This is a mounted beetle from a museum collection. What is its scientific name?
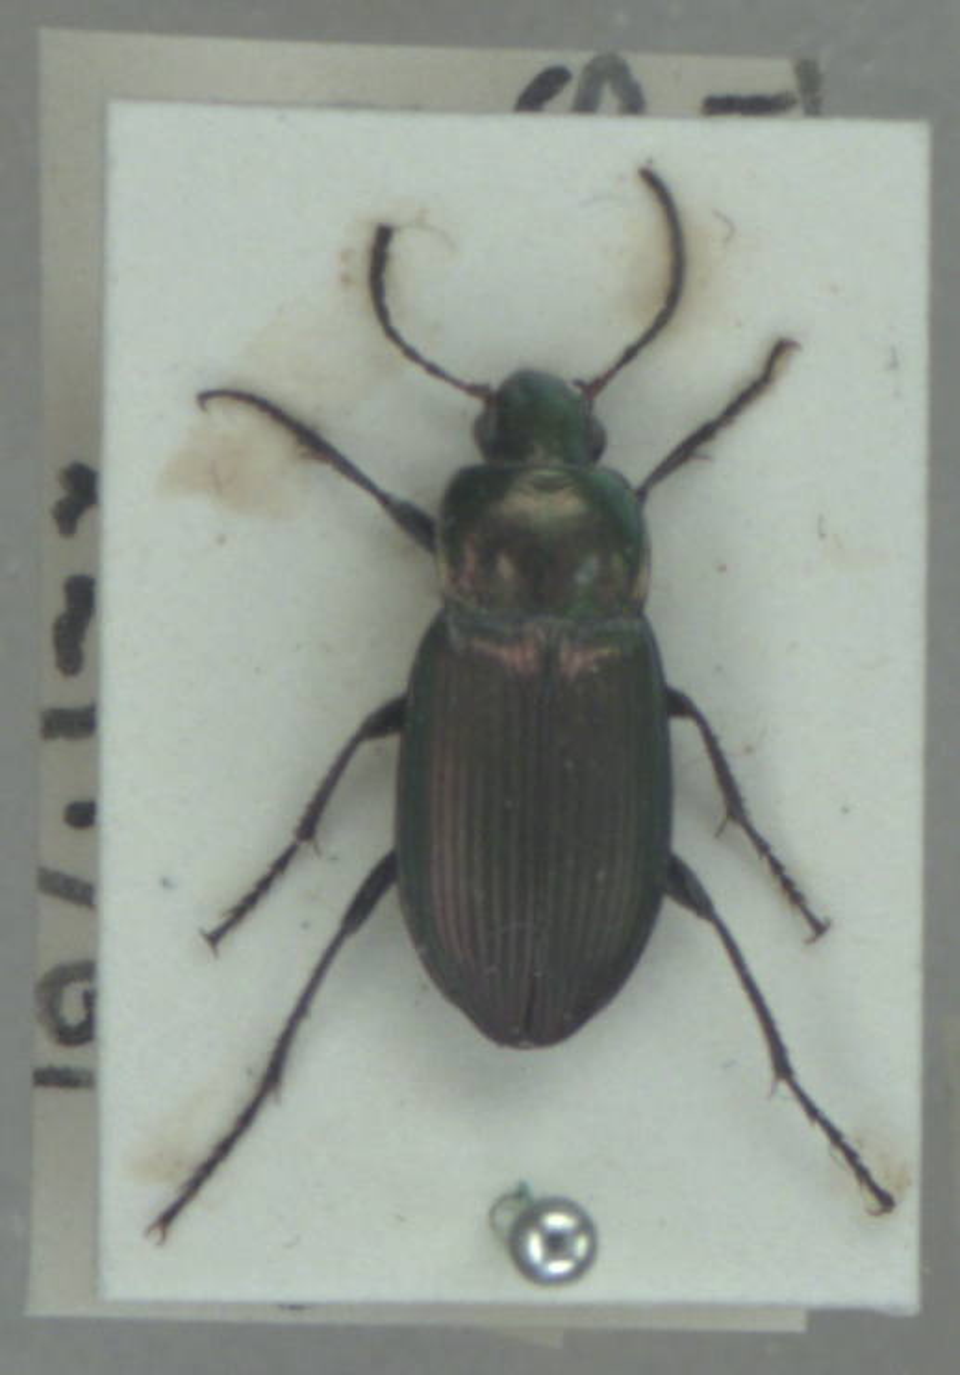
Poecilus cupreus
